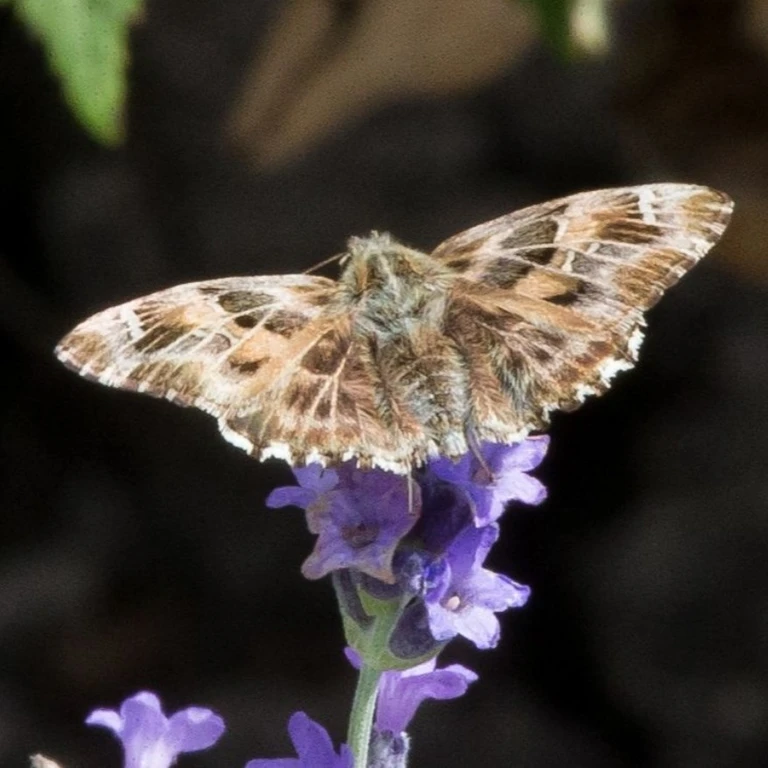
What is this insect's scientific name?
Carcharodus alceae
